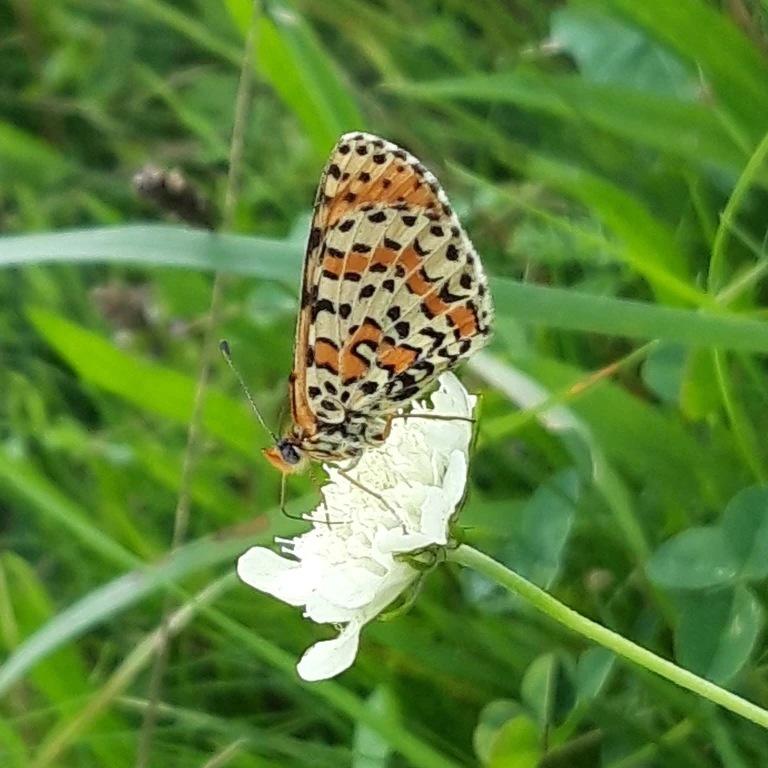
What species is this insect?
Melitaea didyma
